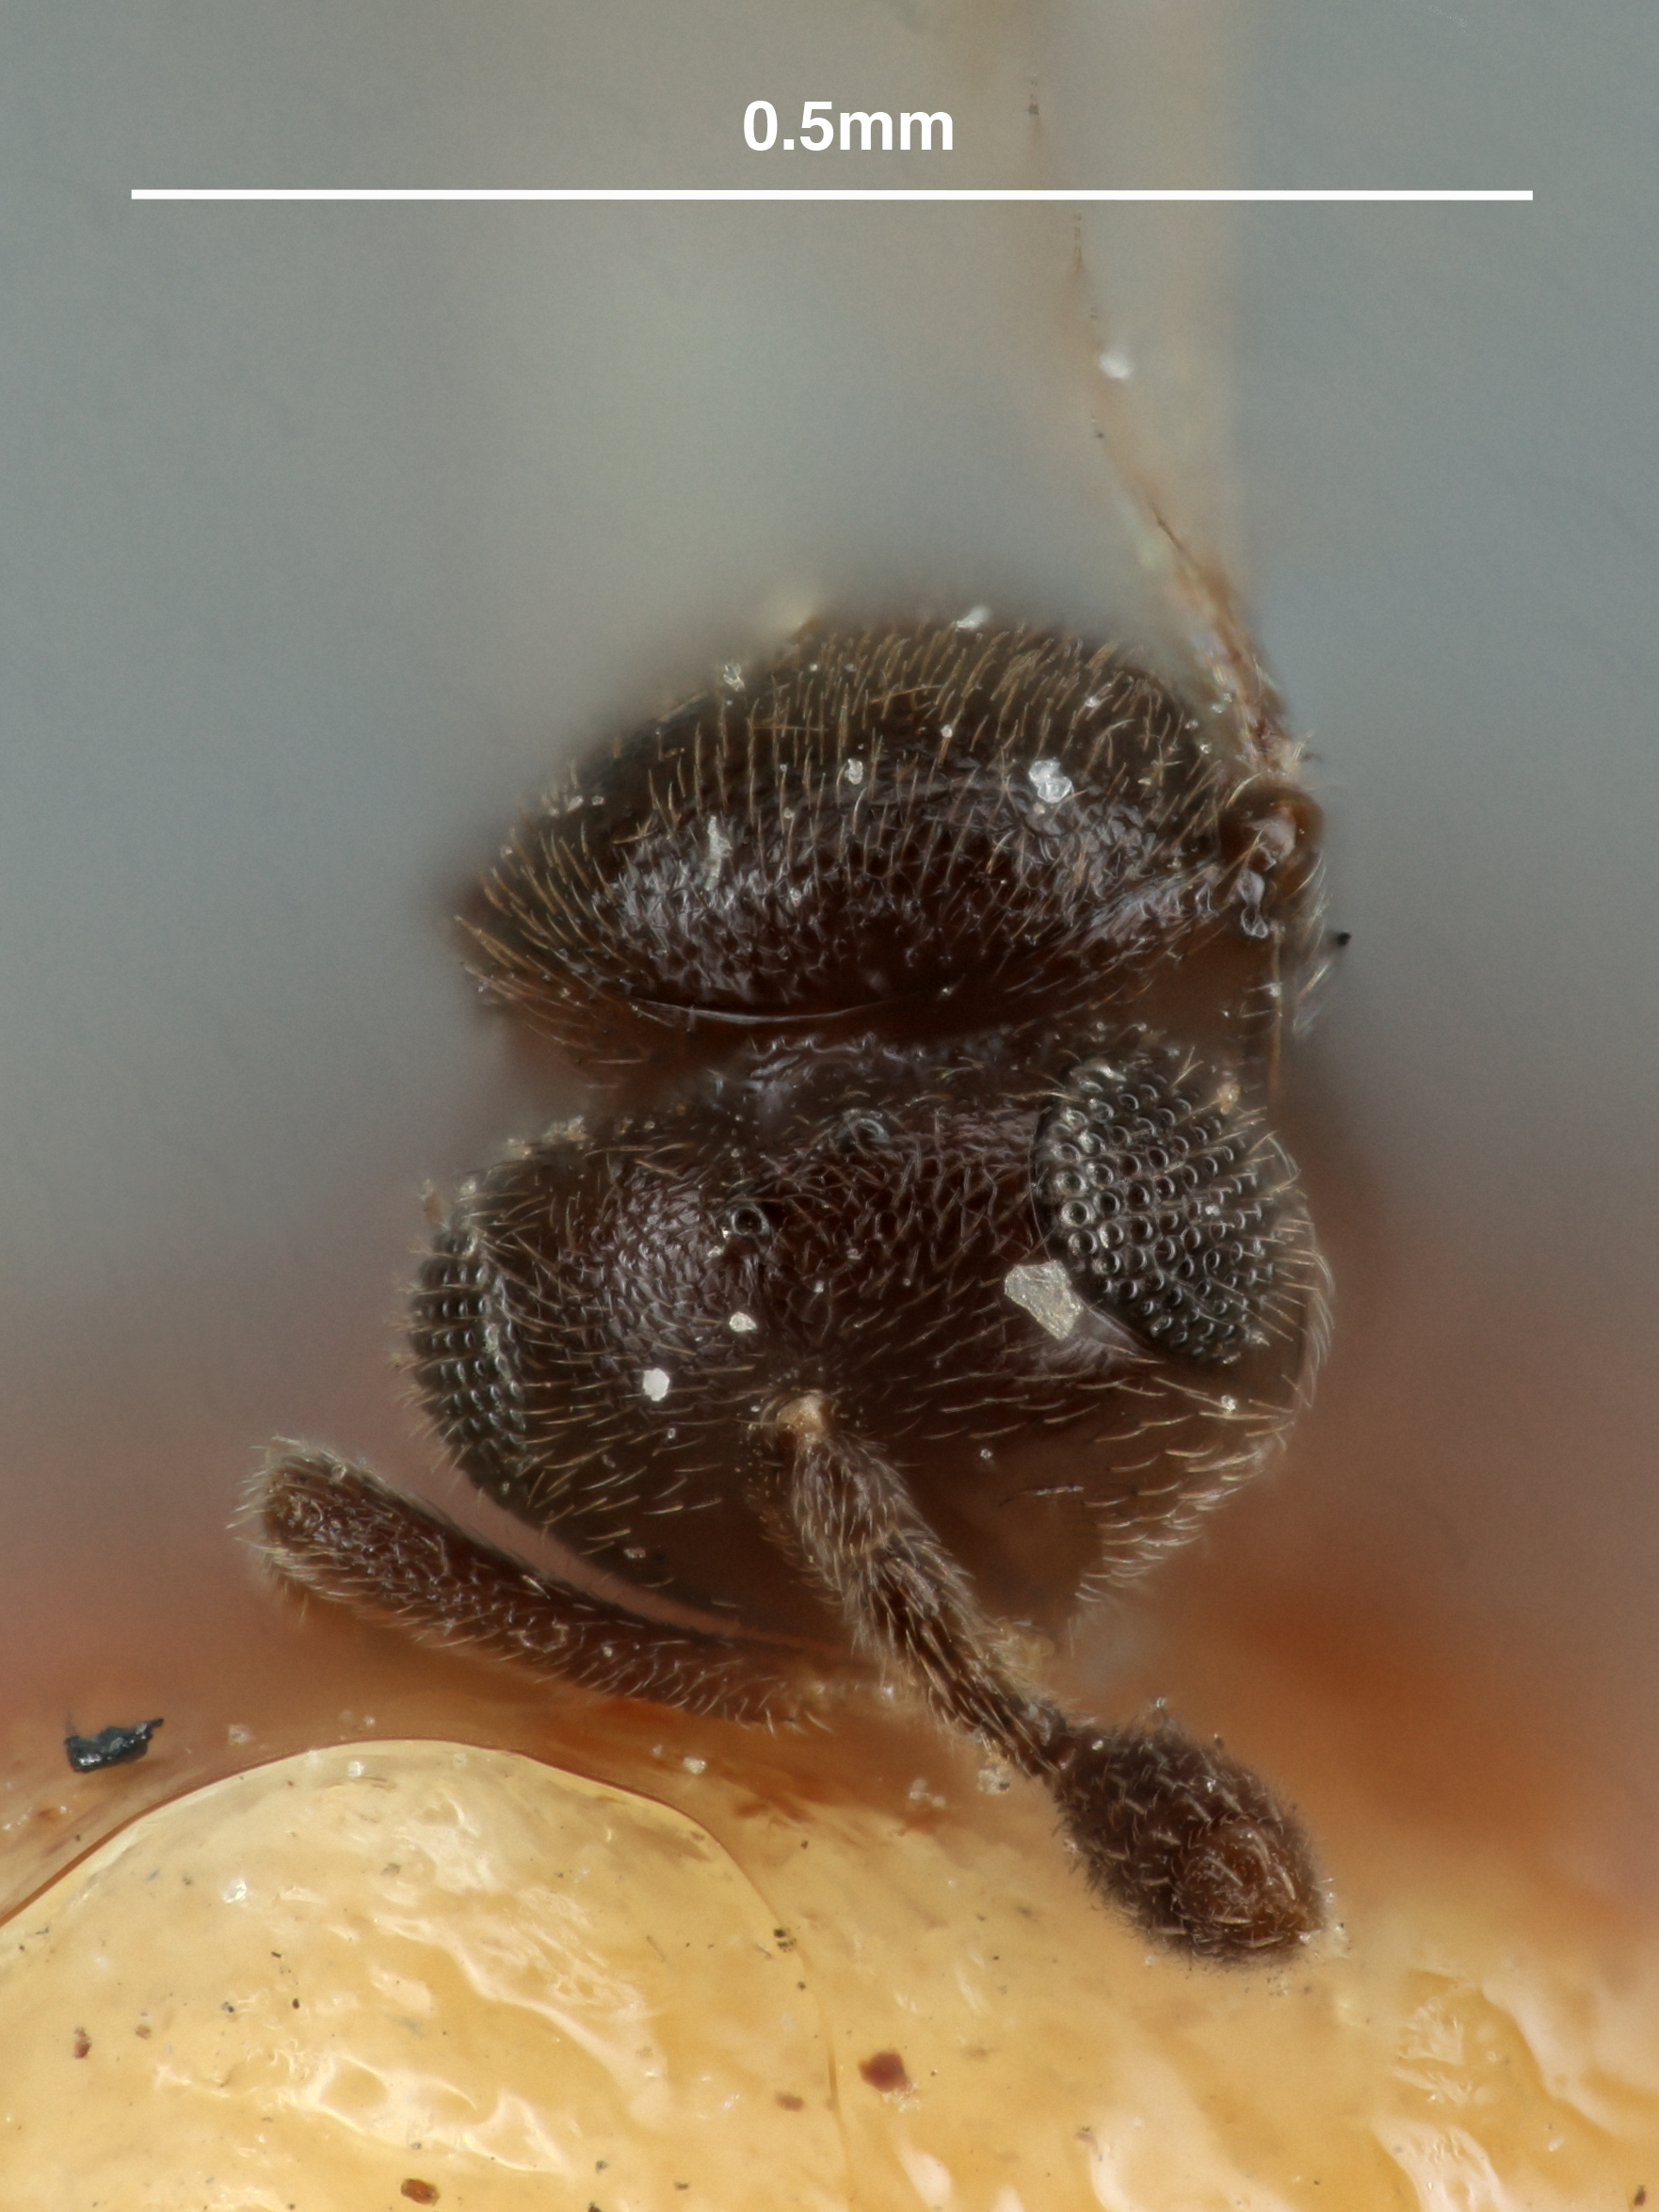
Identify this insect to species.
Prosacantha minutissima
